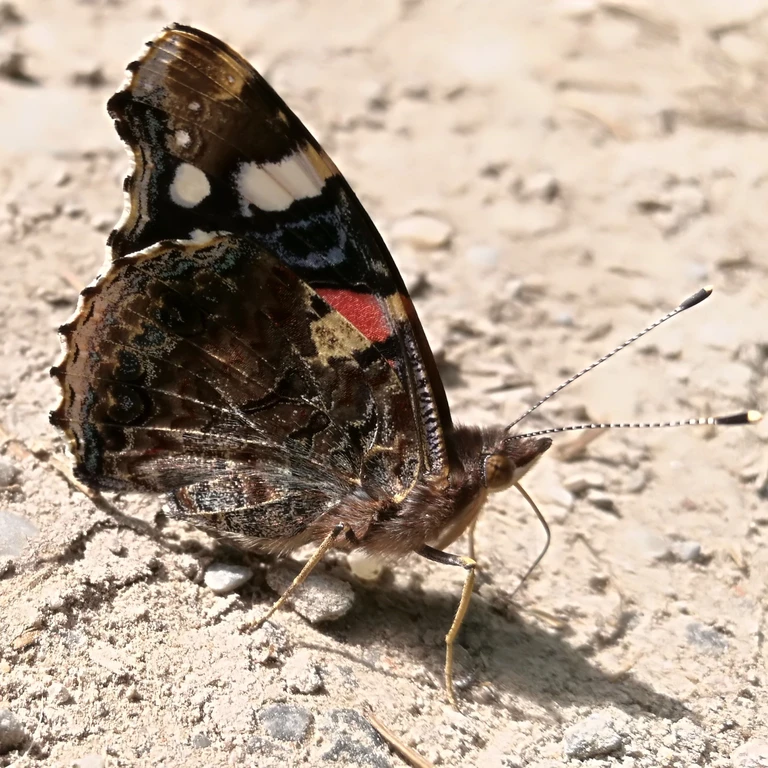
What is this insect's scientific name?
Vanessa atalanta
